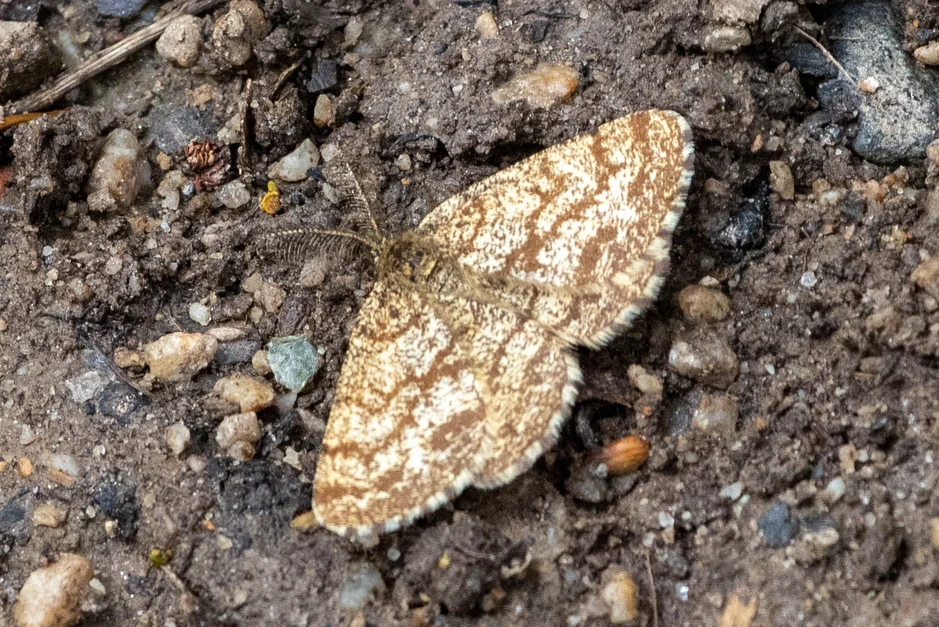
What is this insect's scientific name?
Ematurga atomaria
